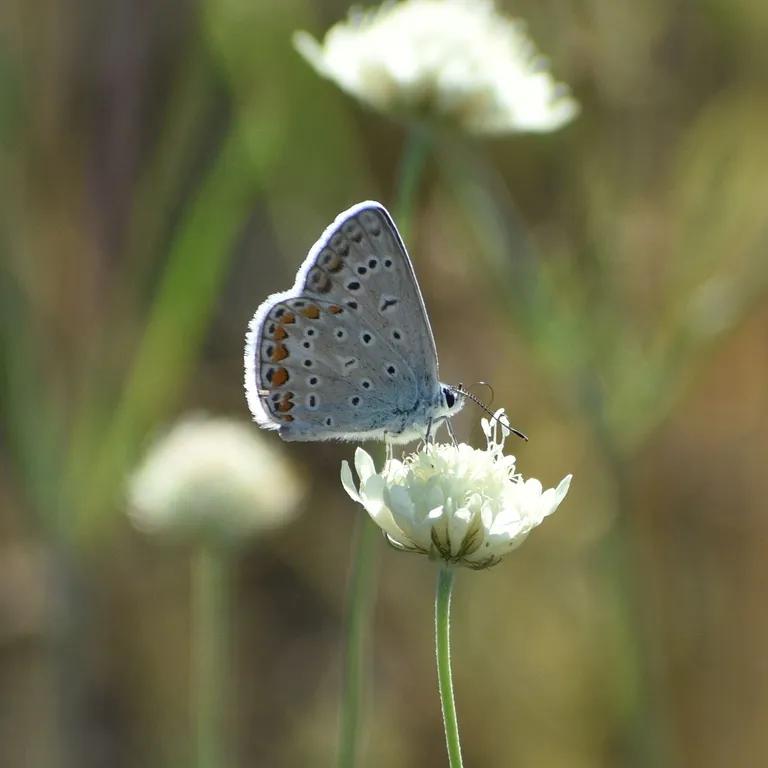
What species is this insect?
Polyommatus icarus
